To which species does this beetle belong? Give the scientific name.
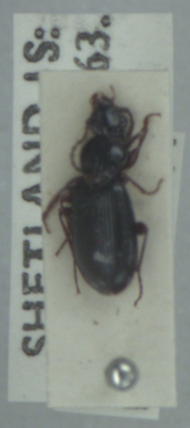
Patrobus assimilis
